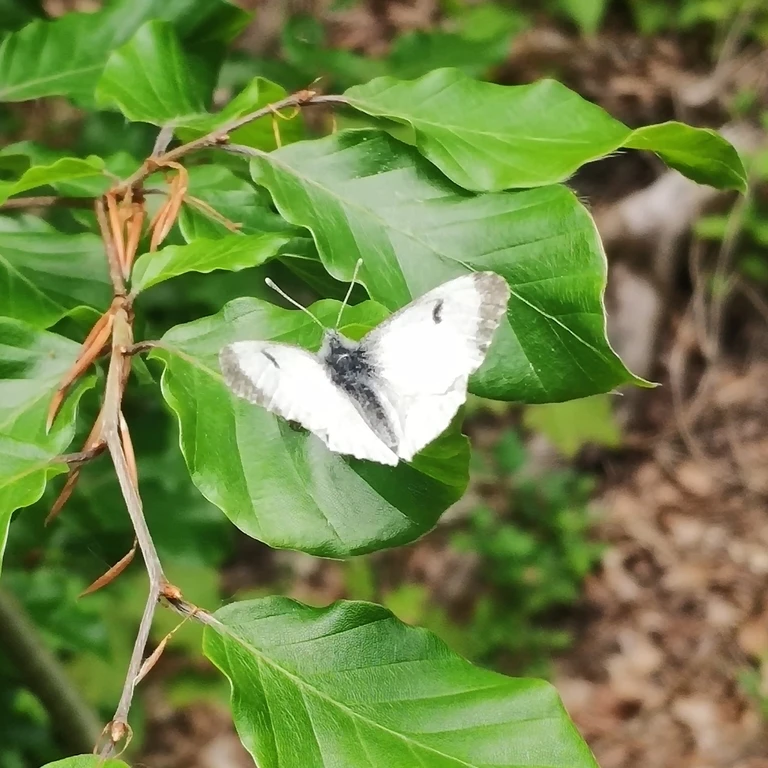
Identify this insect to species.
Anthocharis cardamines
